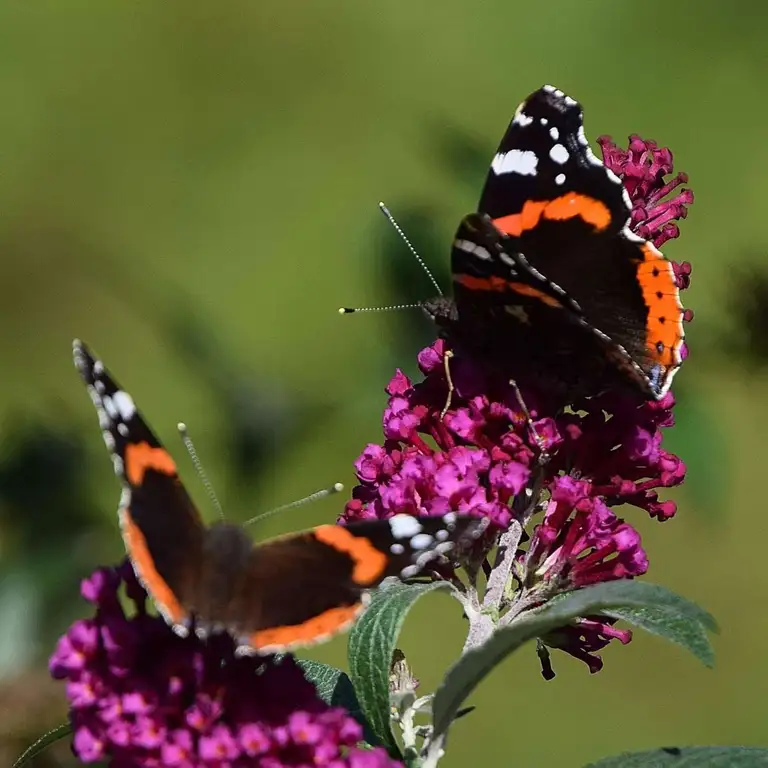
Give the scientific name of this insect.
Vanessa atalanta
